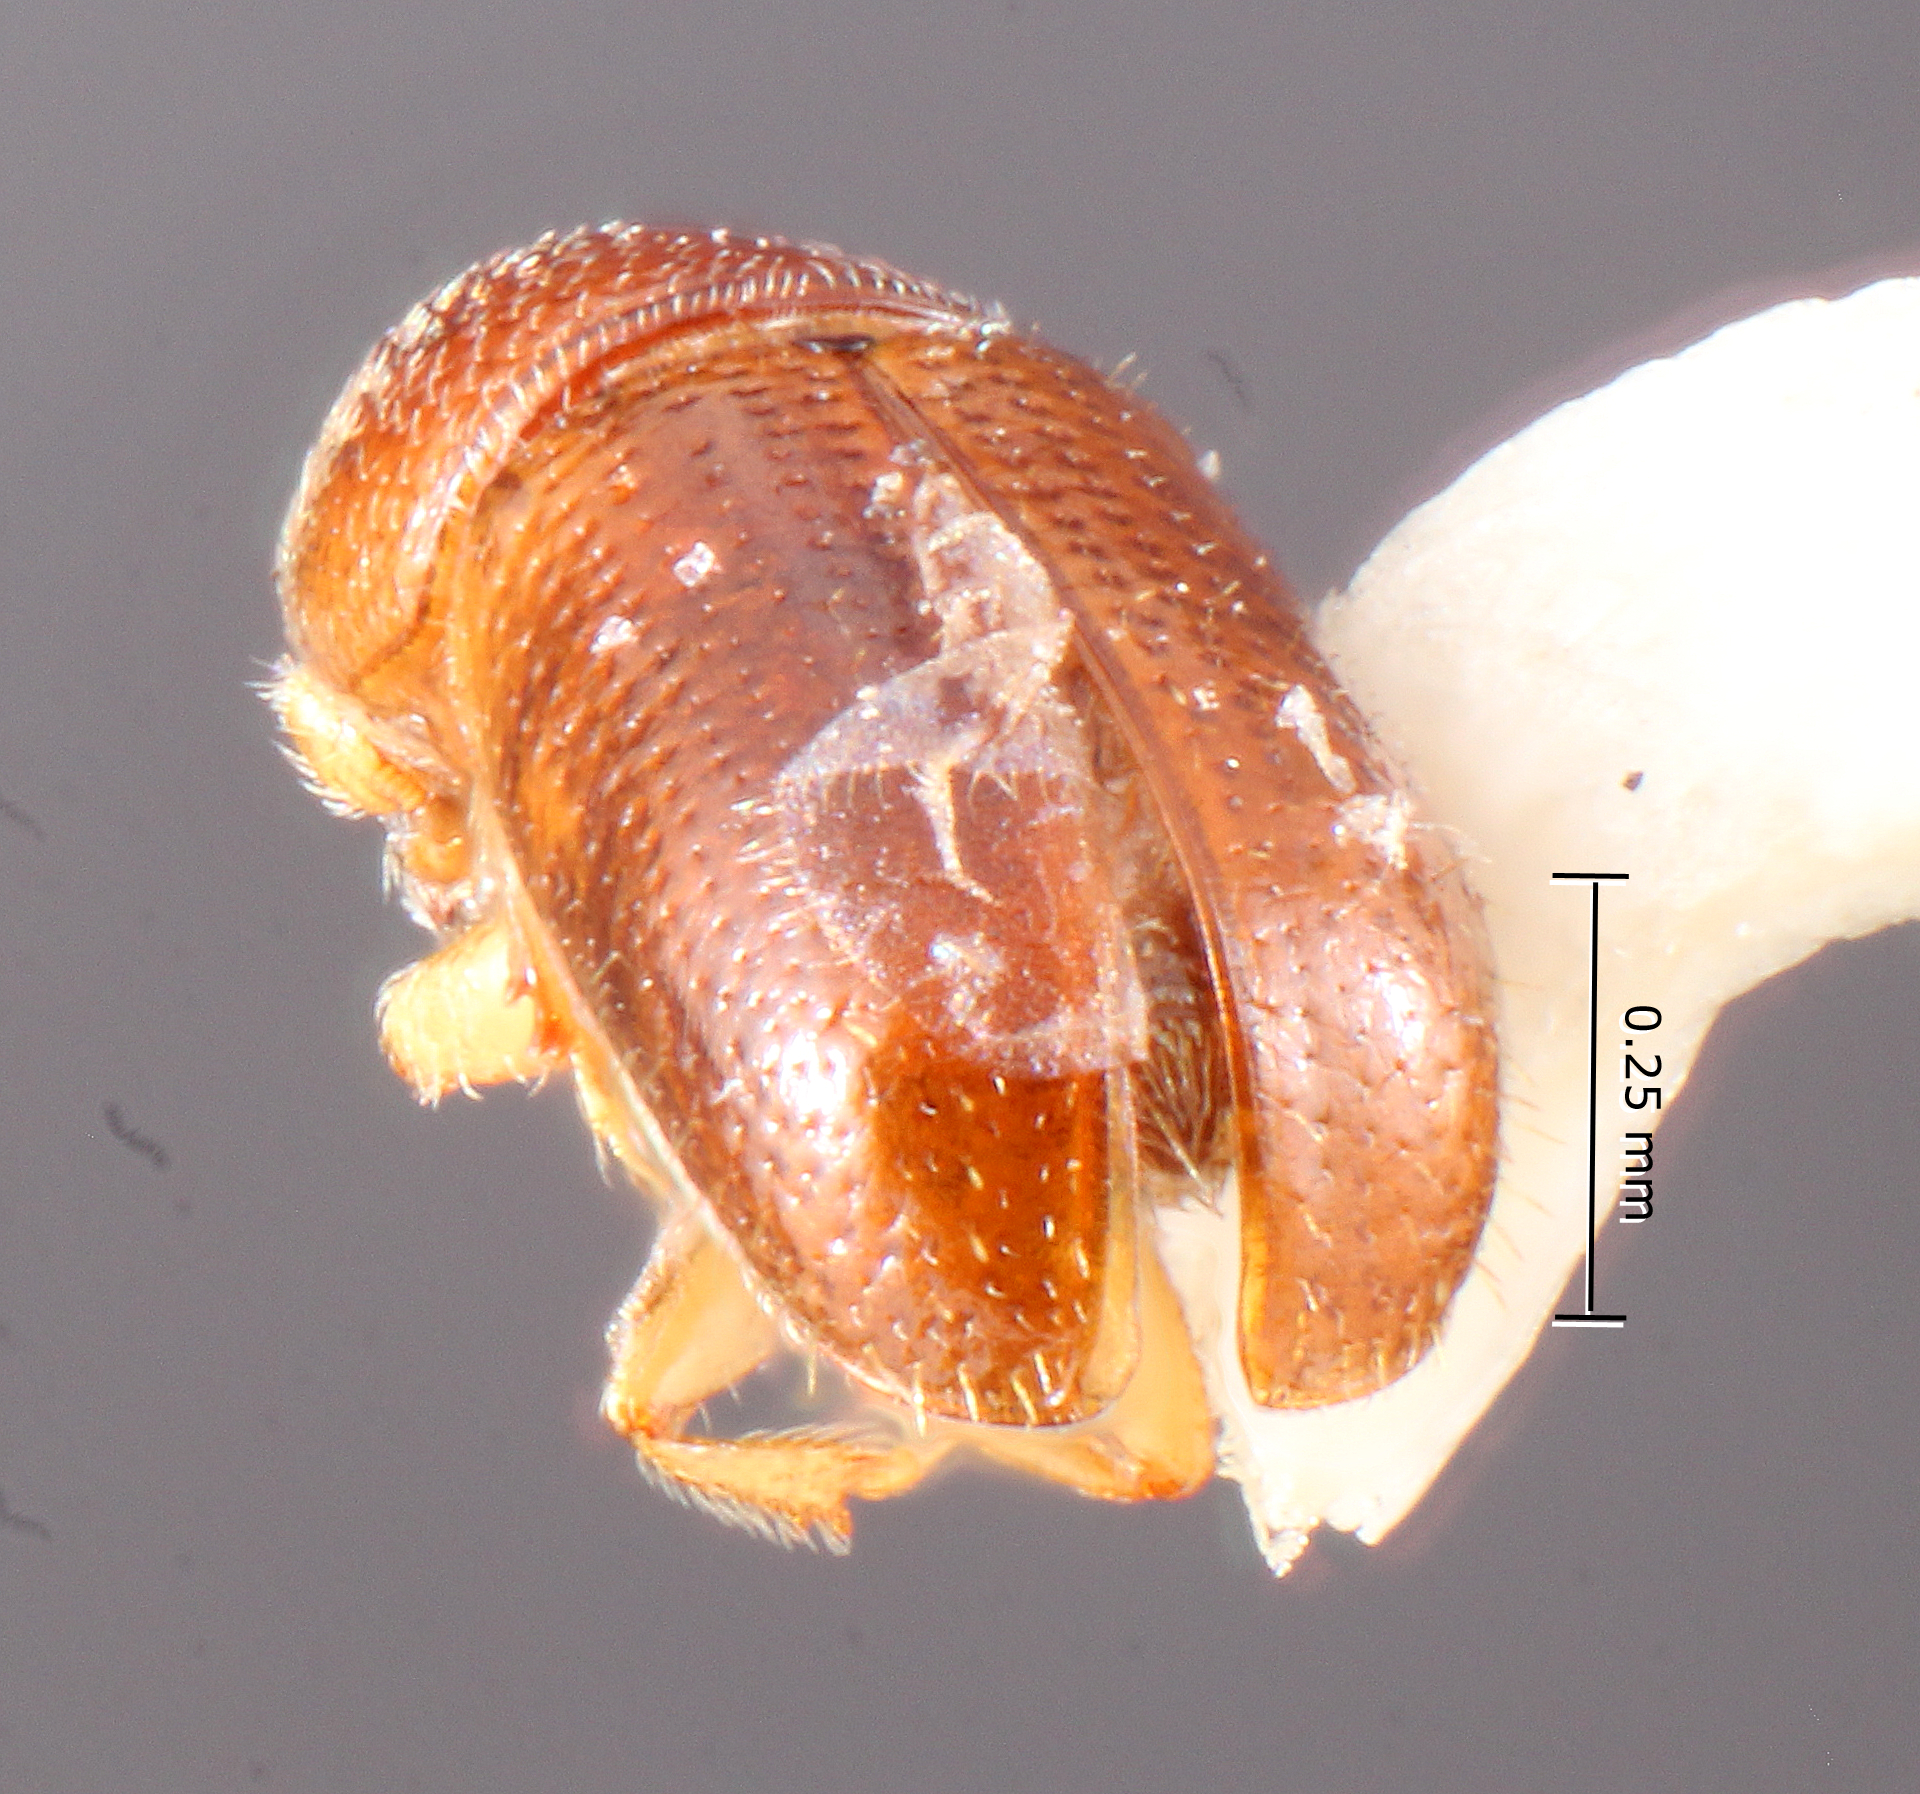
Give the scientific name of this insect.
Pityophthorus pudicus
